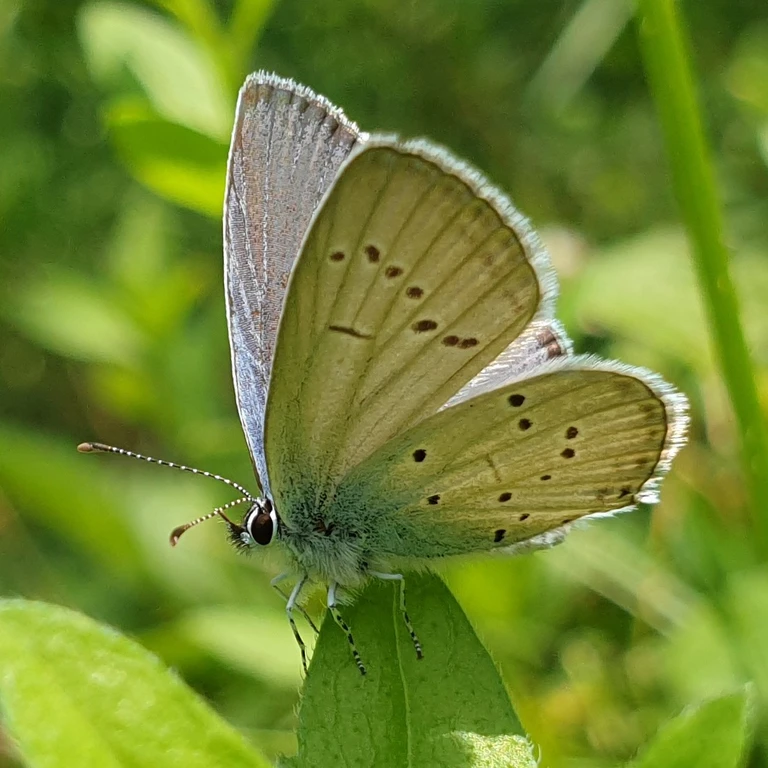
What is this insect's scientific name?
Cupido decolorata (also Elkalyce decolorata)
